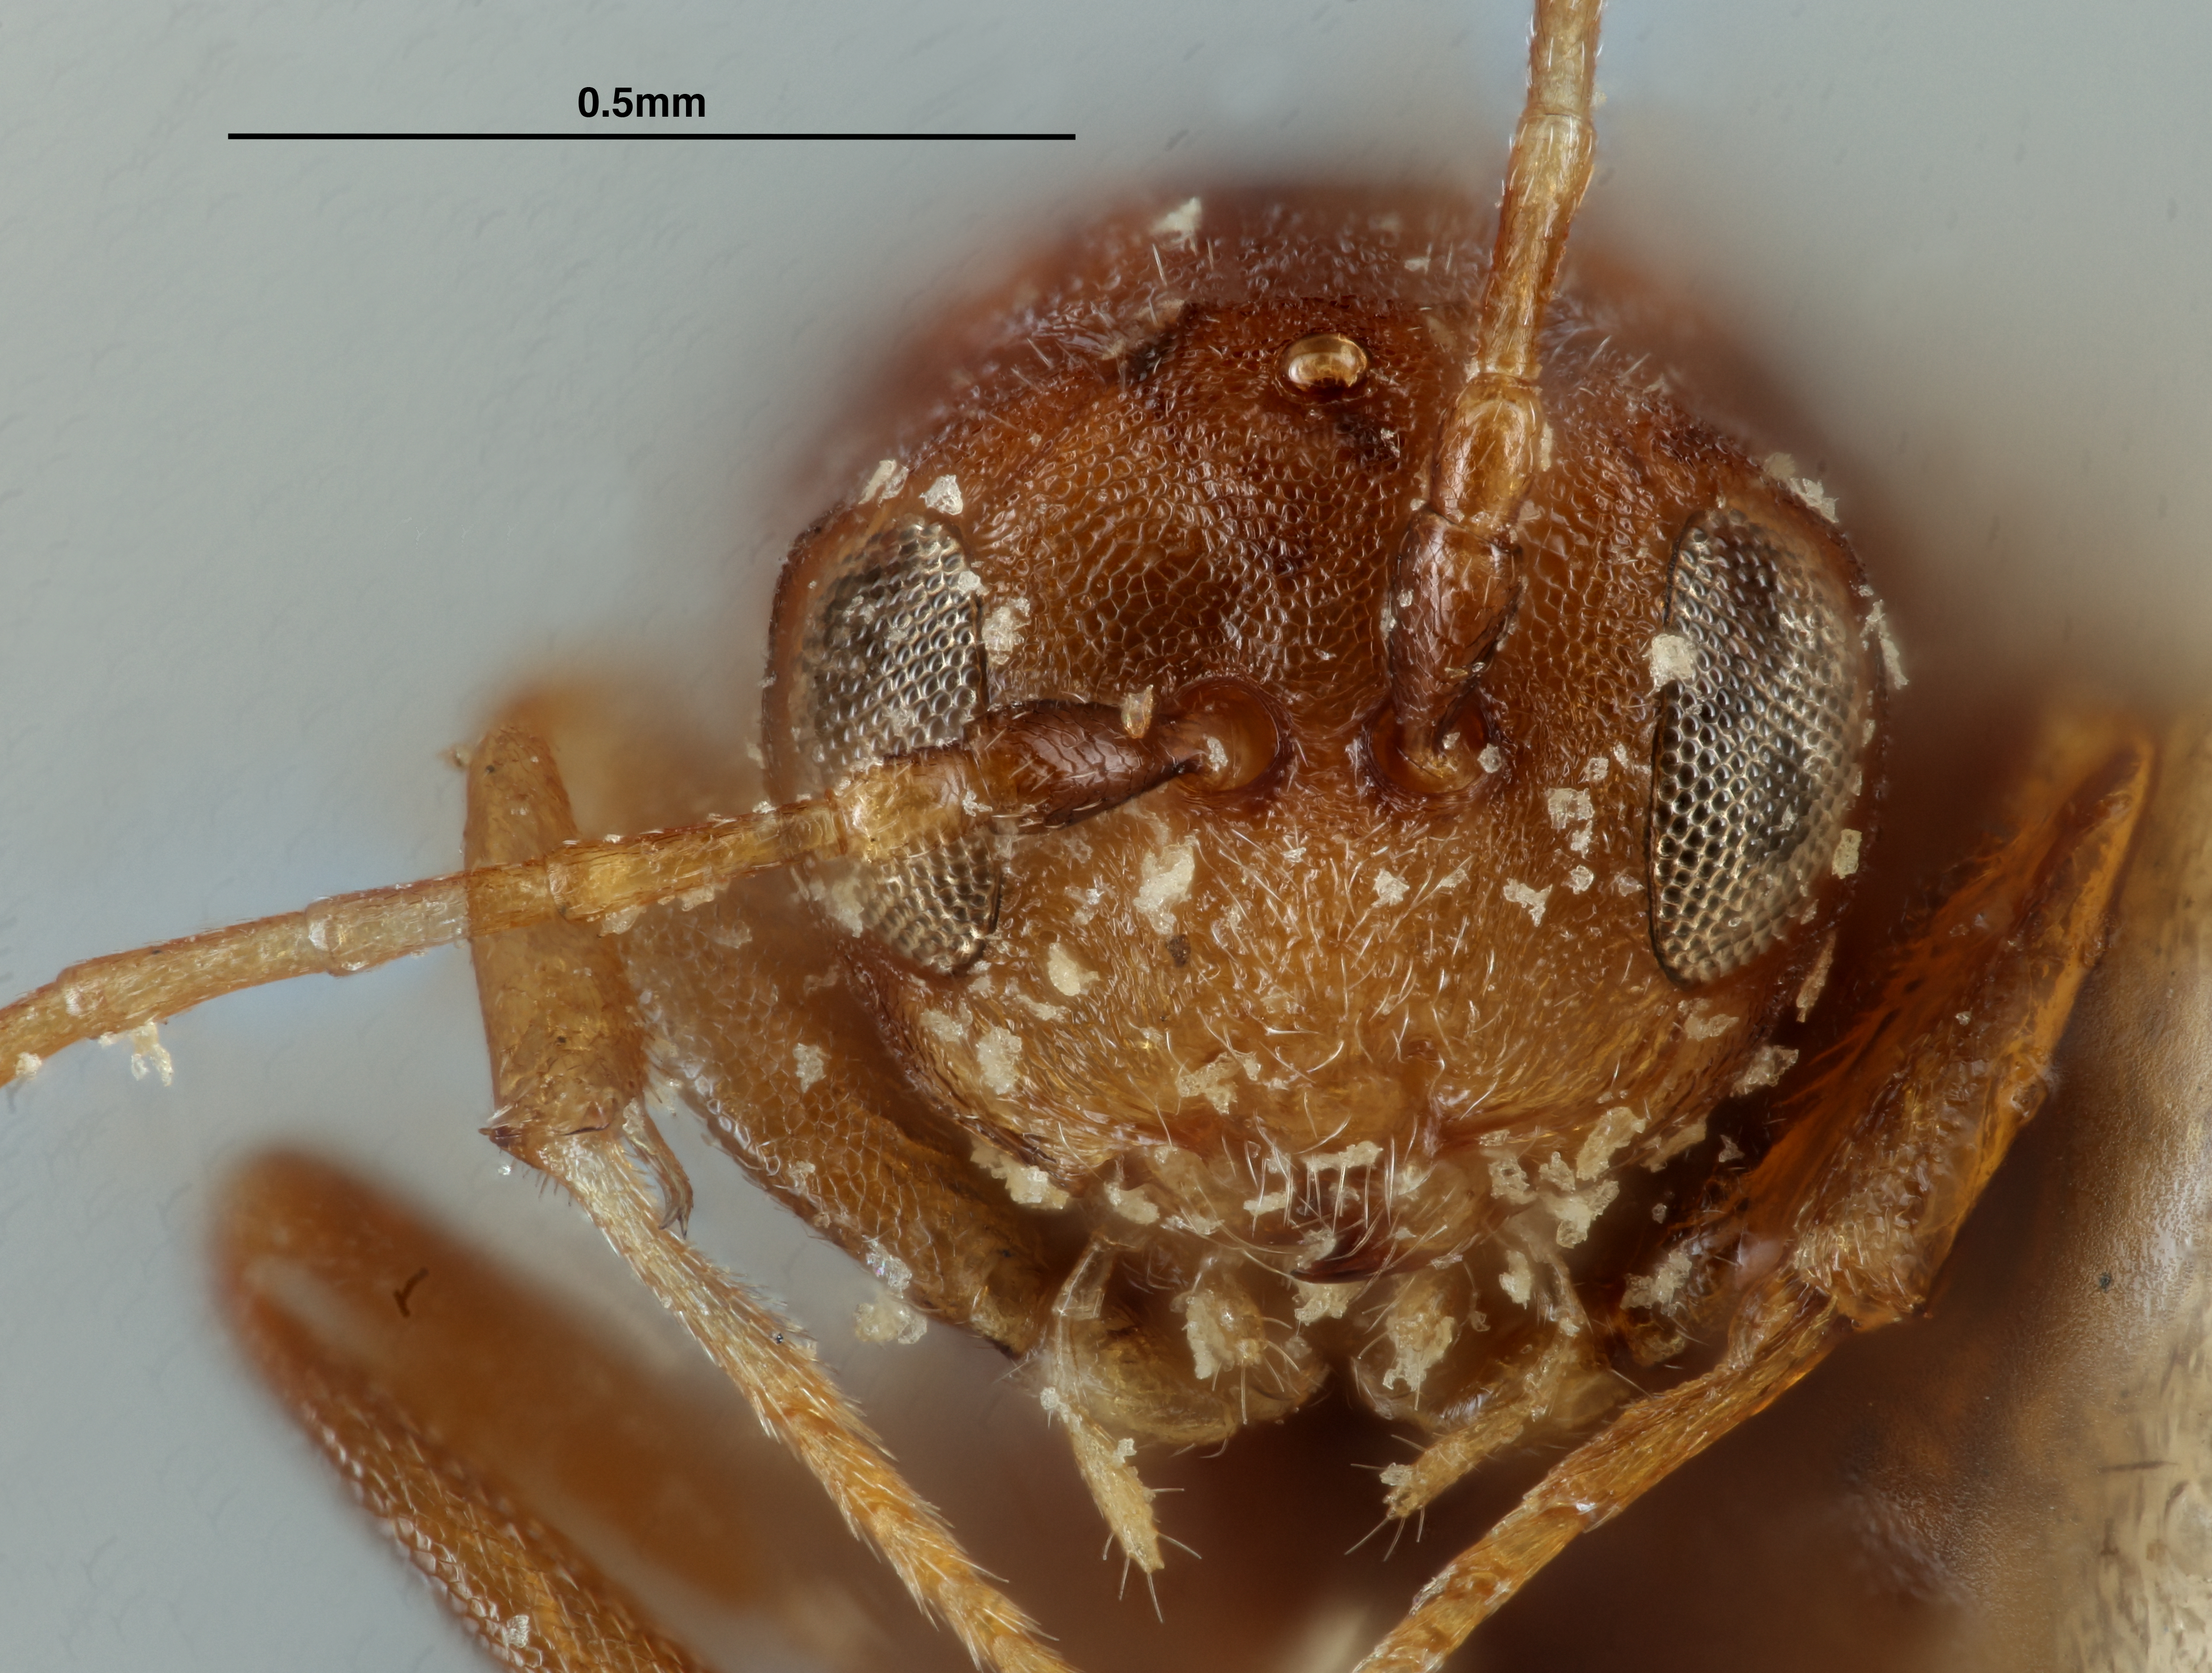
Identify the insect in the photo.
Callirhytis parva
